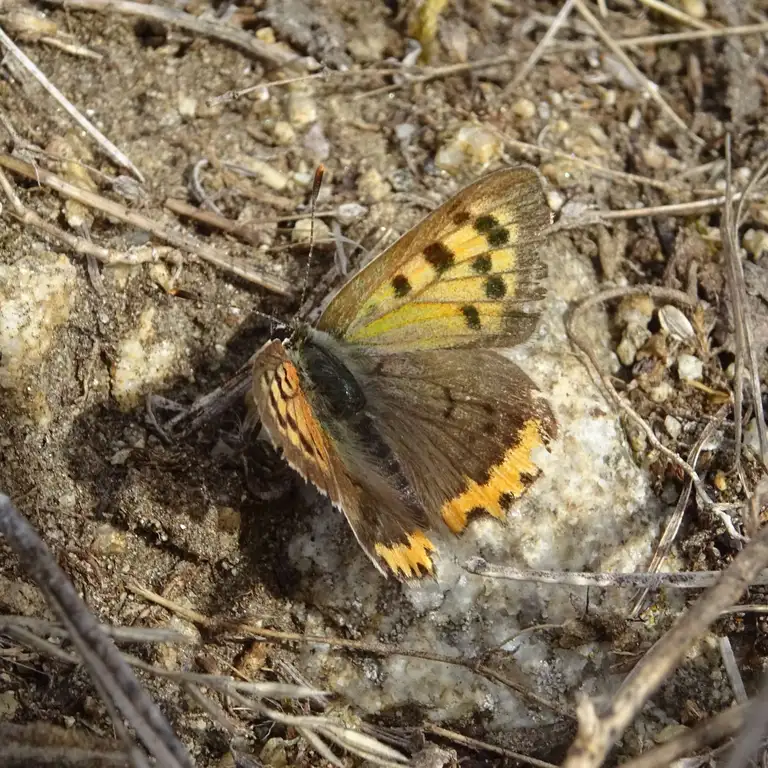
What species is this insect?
Lycaena phlaeas
